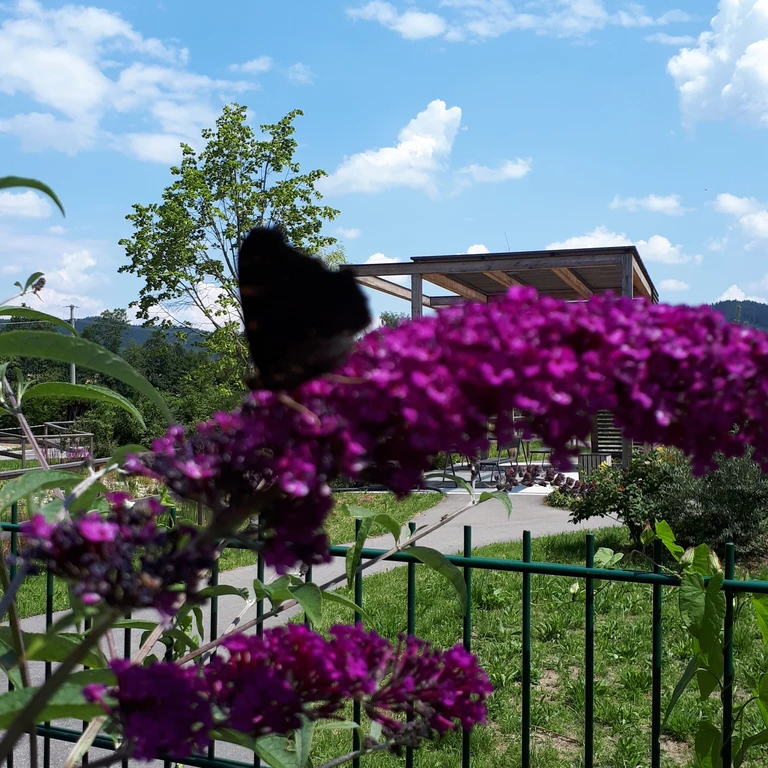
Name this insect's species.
Aglais io
